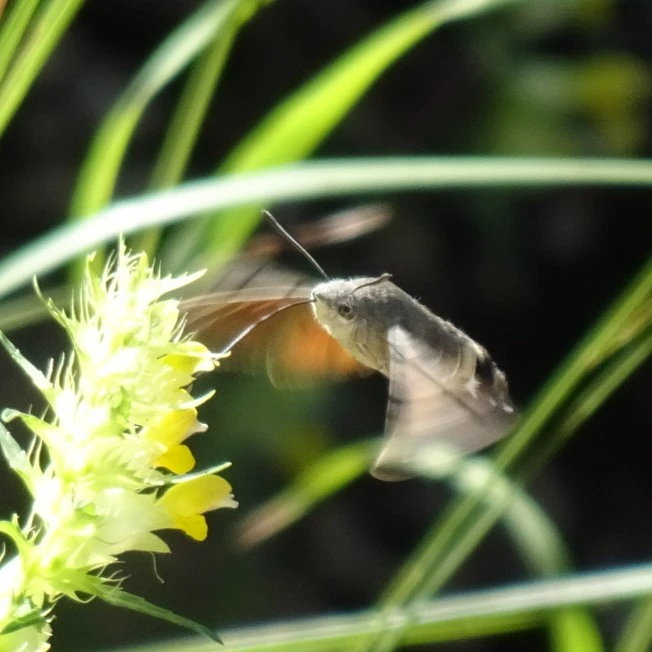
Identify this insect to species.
Macroglossum stellatarum
